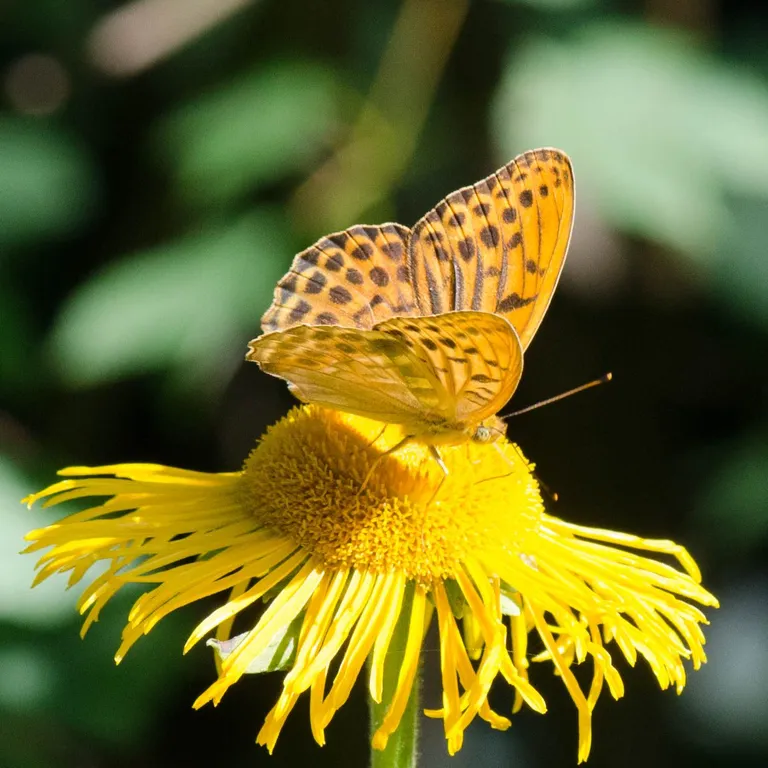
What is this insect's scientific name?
Argynnis paphia
